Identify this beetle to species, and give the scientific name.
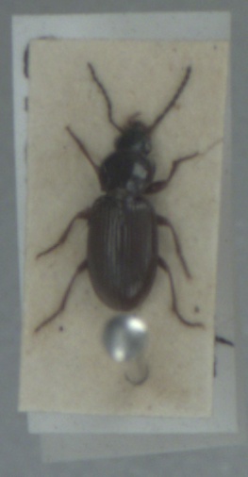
Pterostichus diligens
